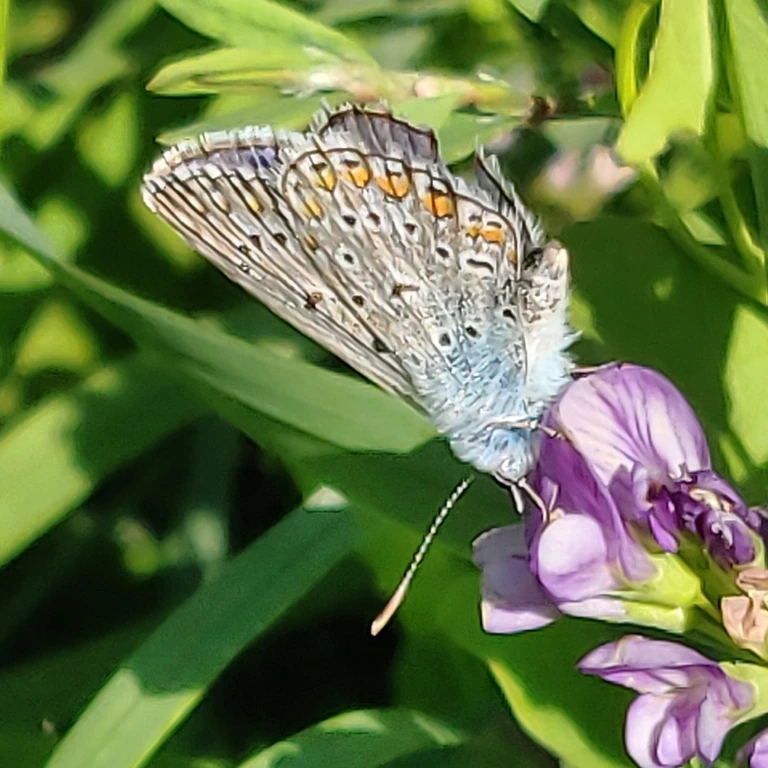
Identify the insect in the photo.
Polyommatus icarus
